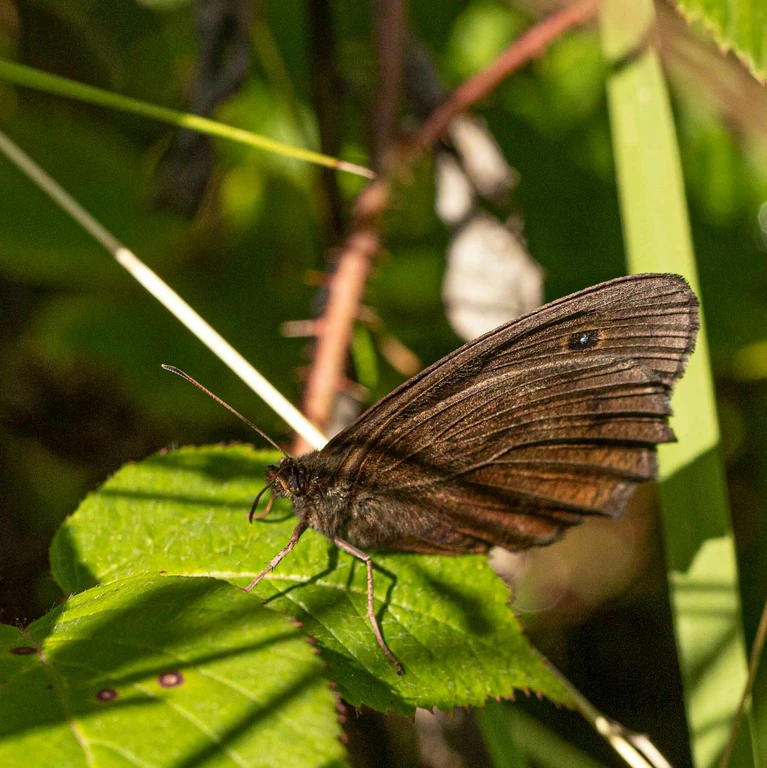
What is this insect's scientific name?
Minois dryas
